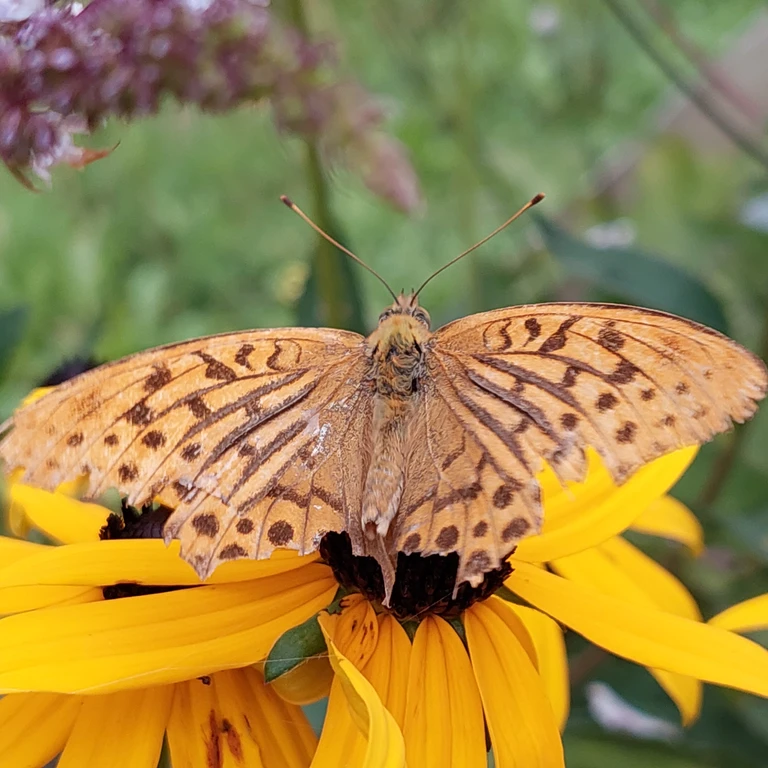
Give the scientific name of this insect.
Argynnis paphia
